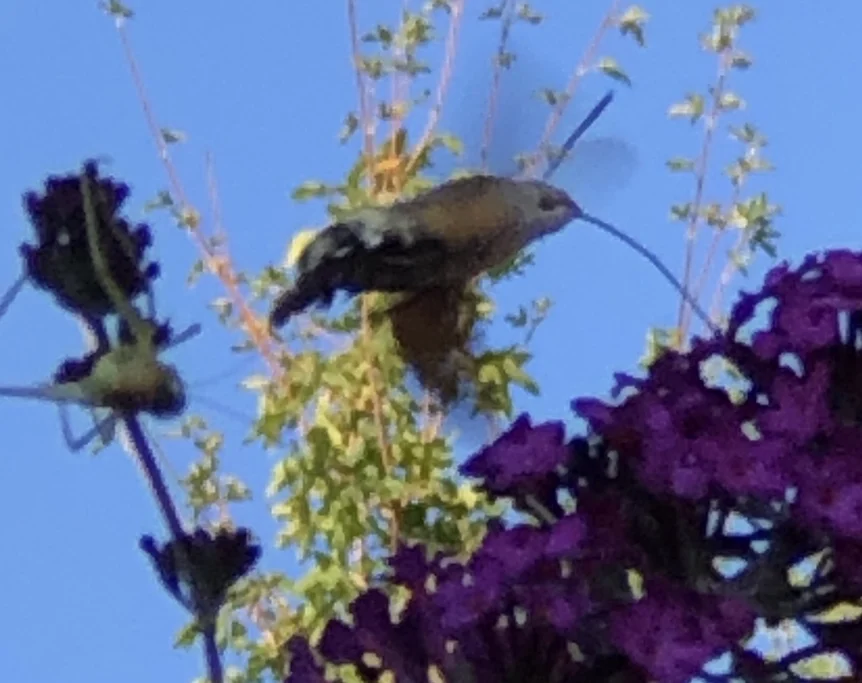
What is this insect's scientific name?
Macroglossum stellatarum
